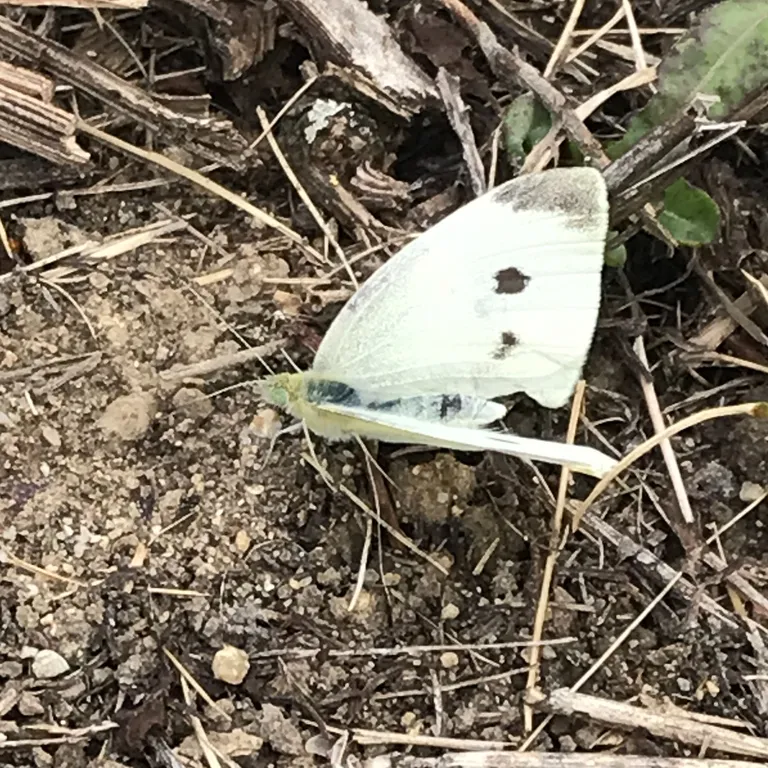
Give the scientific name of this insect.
Pieris rapae
